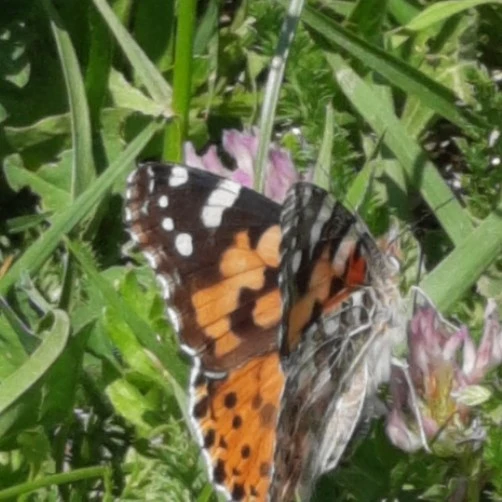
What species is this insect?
Vanessa cardui
